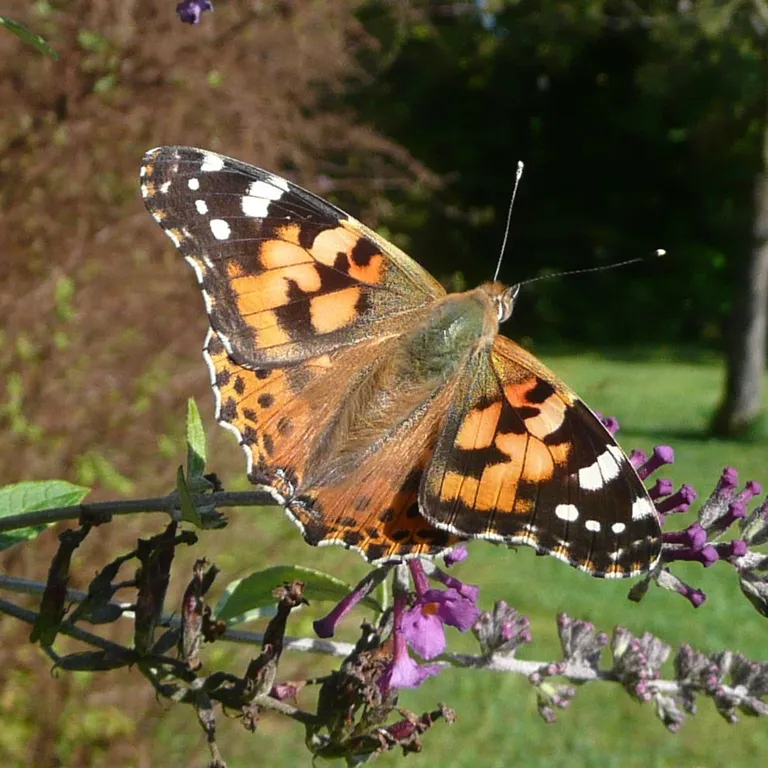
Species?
Vanessa cardui
